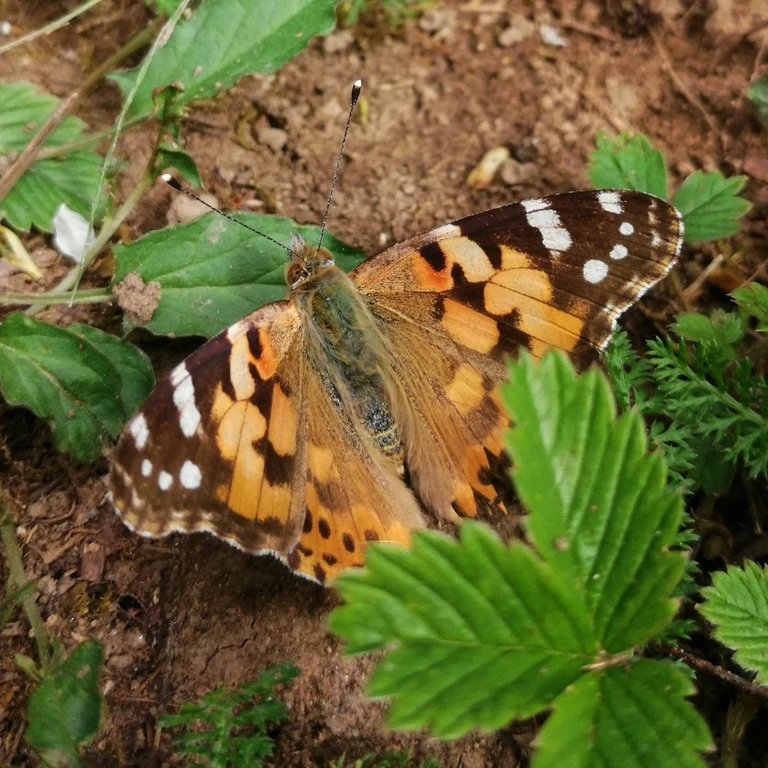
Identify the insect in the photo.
Vanessa cardui
